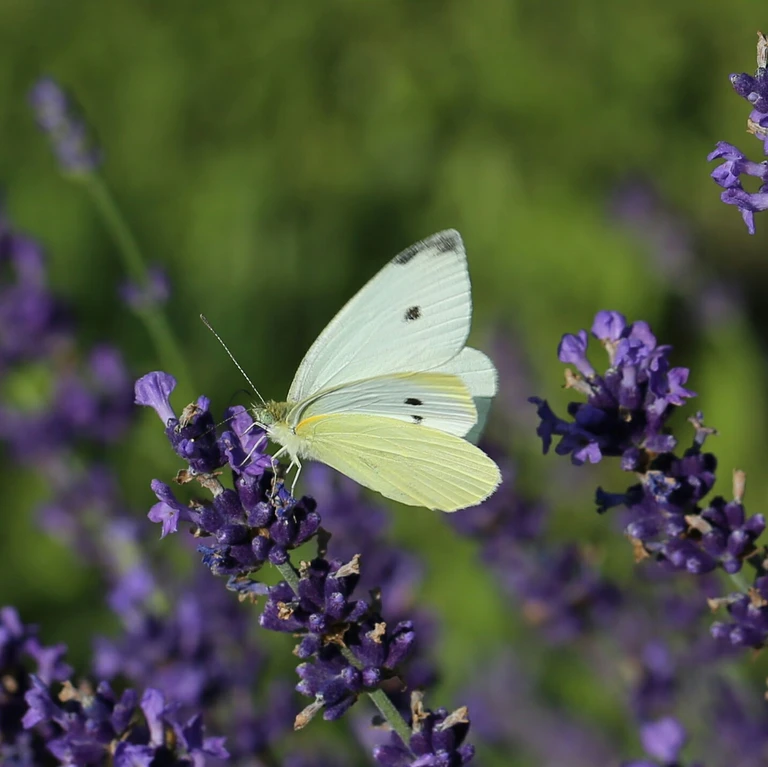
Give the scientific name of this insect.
Pieris rapae
